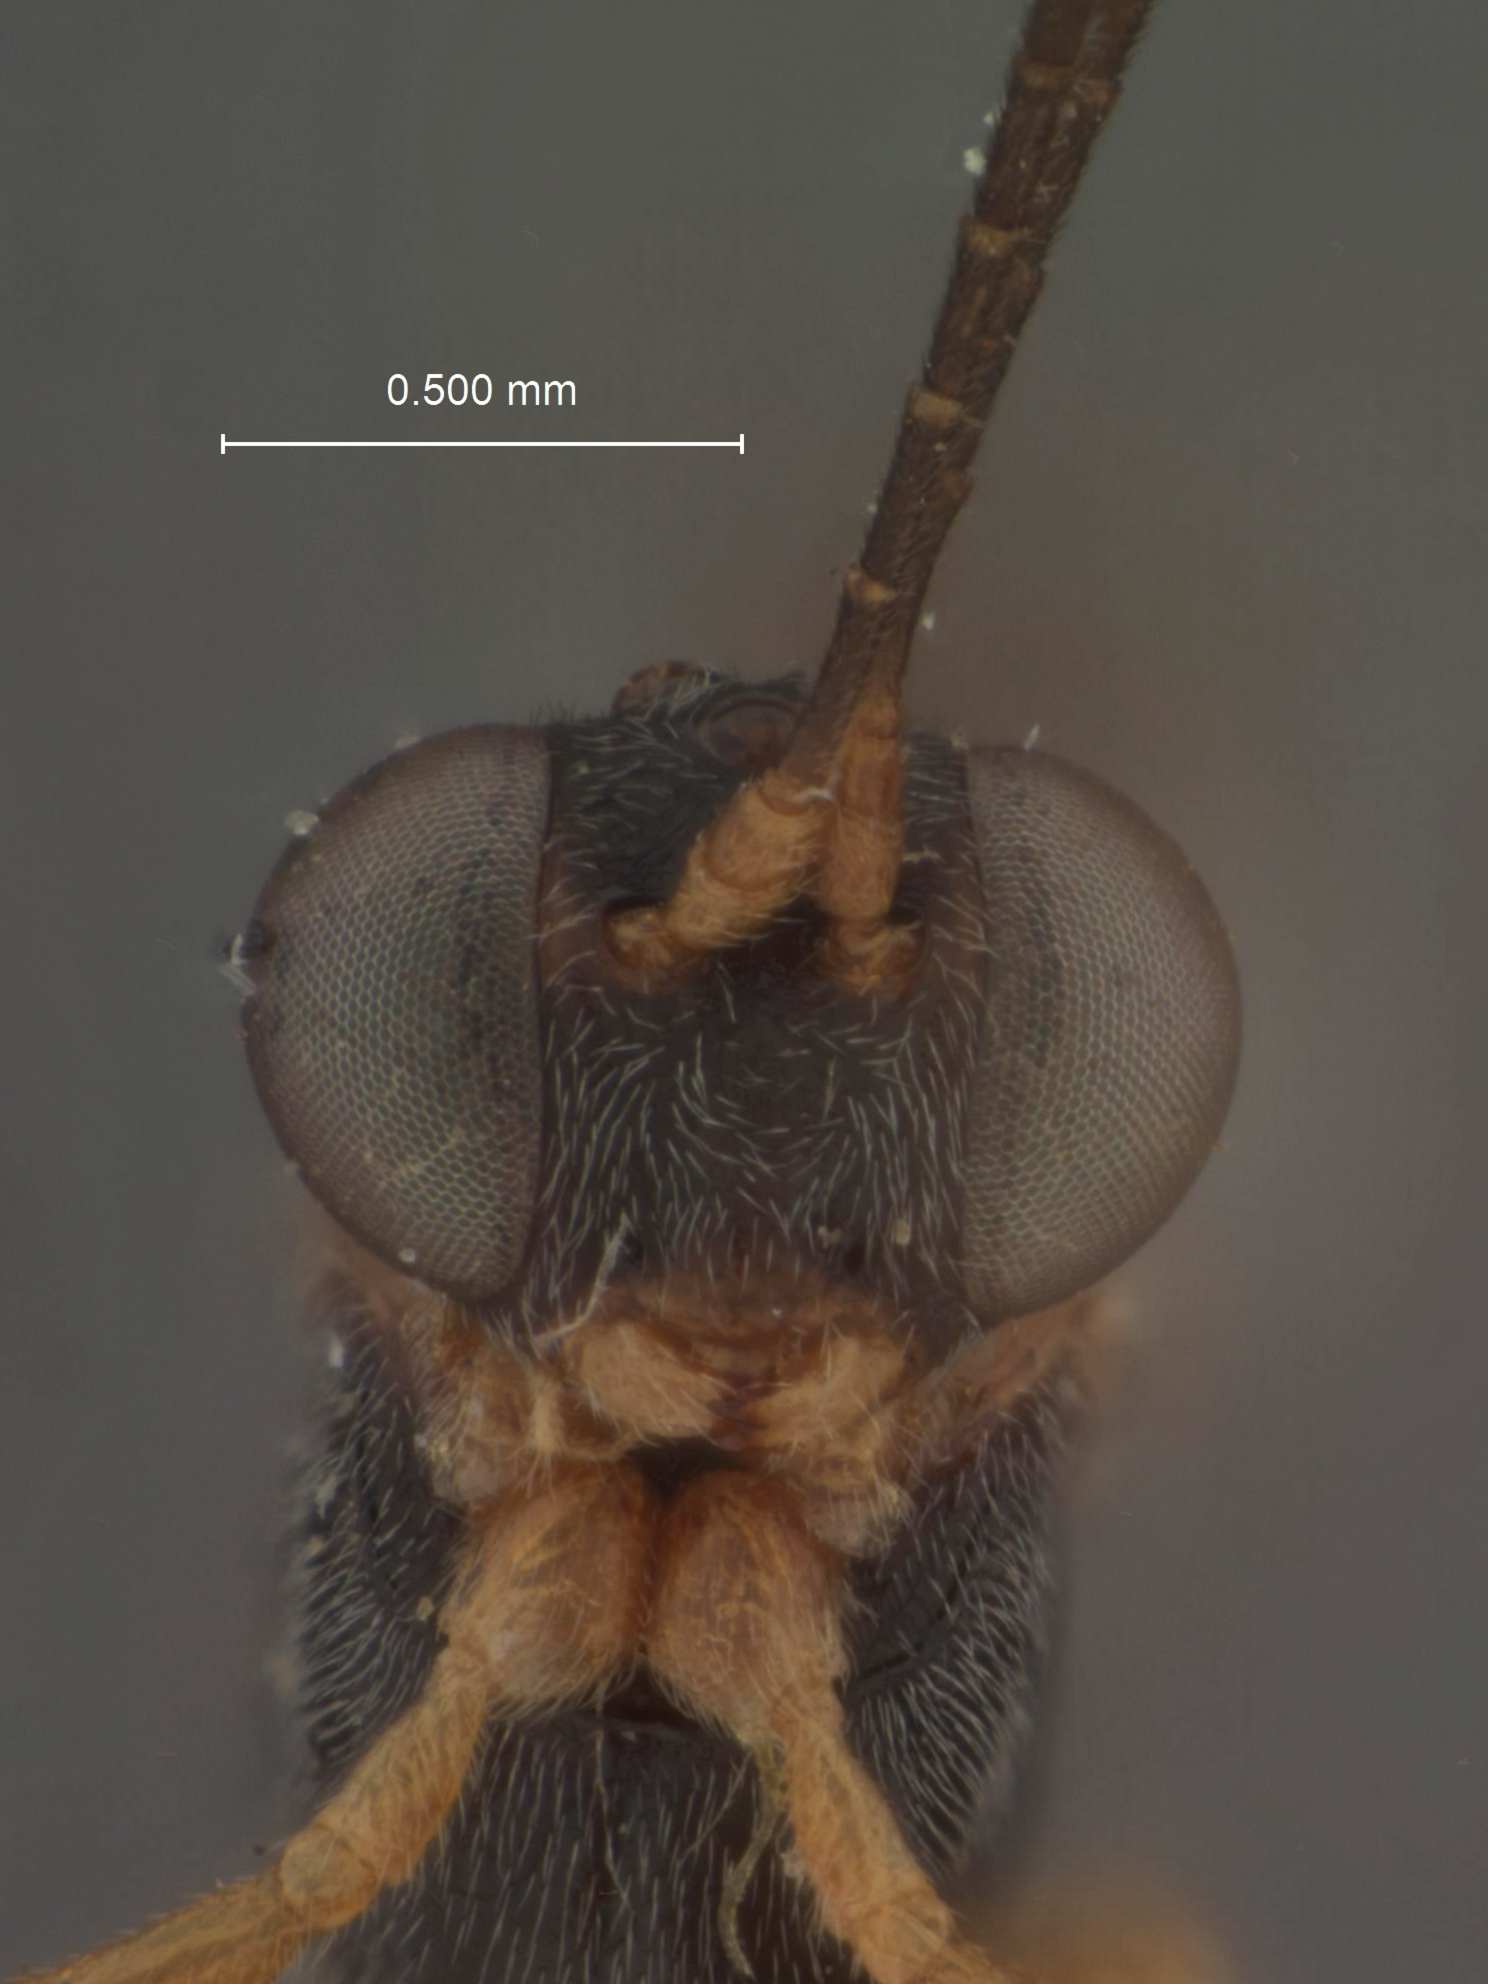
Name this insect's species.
Pristomerus laticeps
